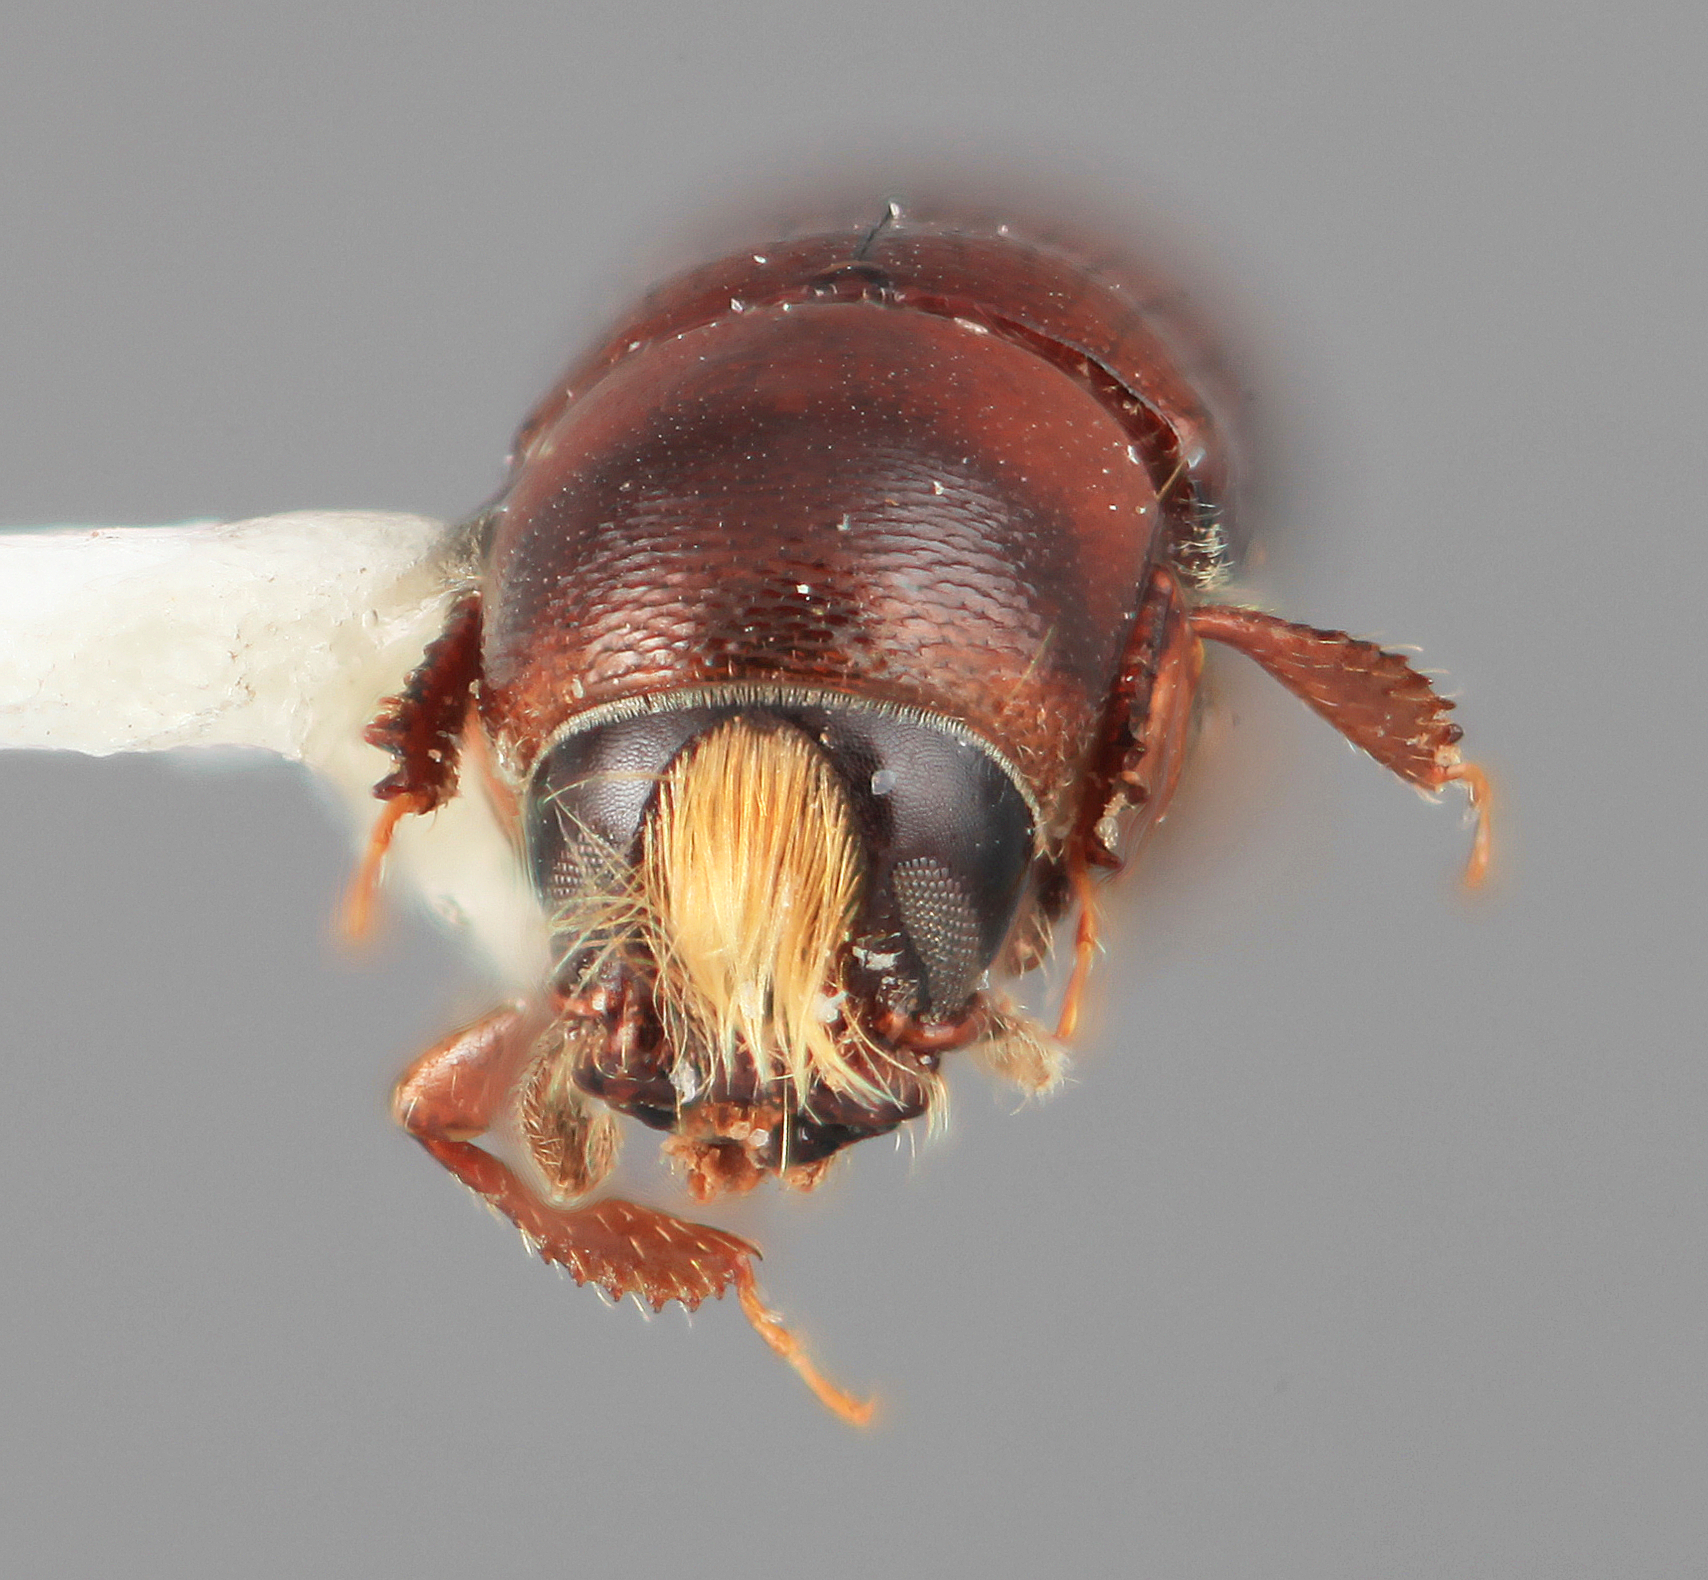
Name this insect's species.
Scolytodes alni
